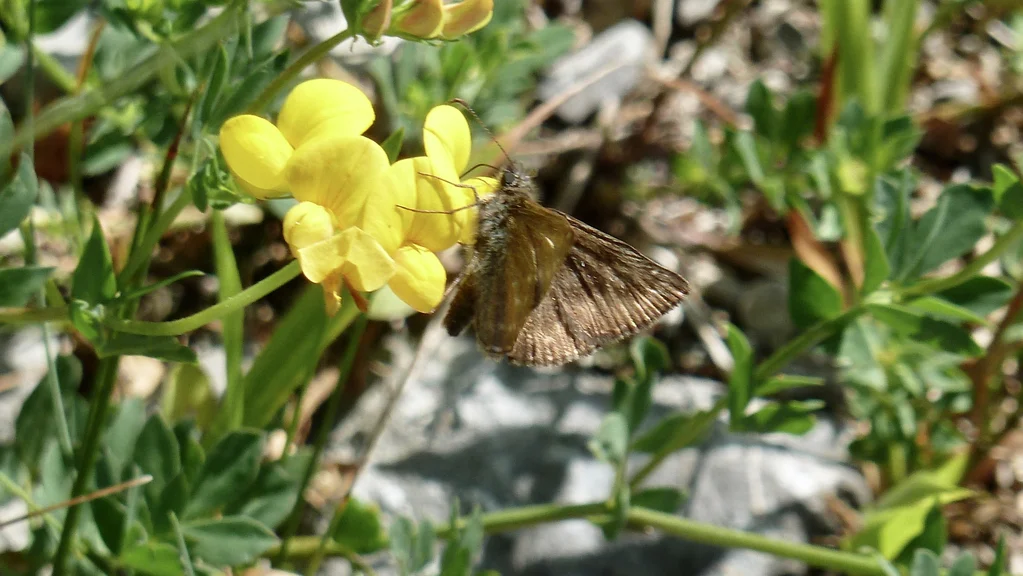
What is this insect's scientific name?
Erynnis tages
